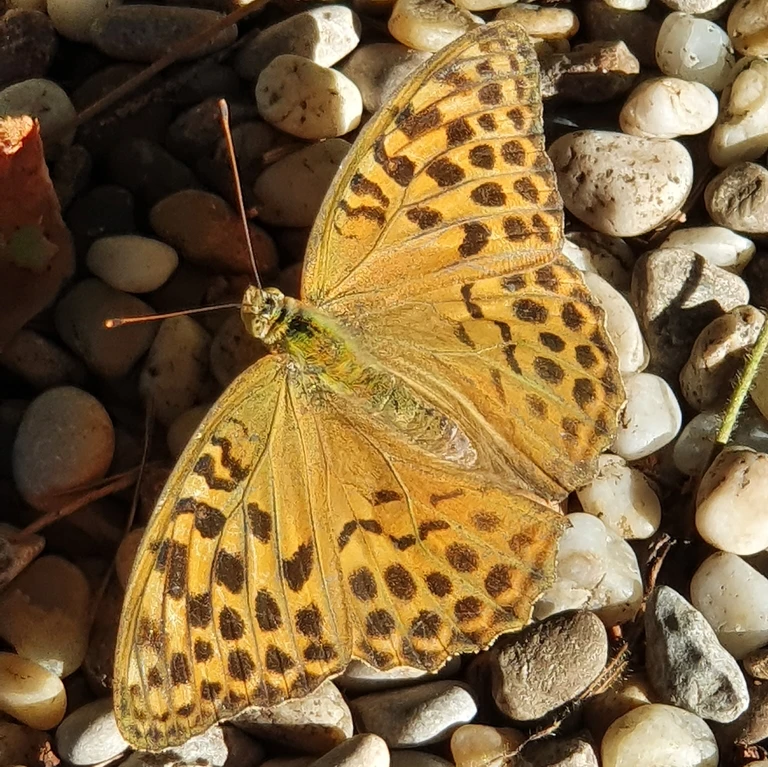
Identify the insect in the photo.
Argynnis paphia
